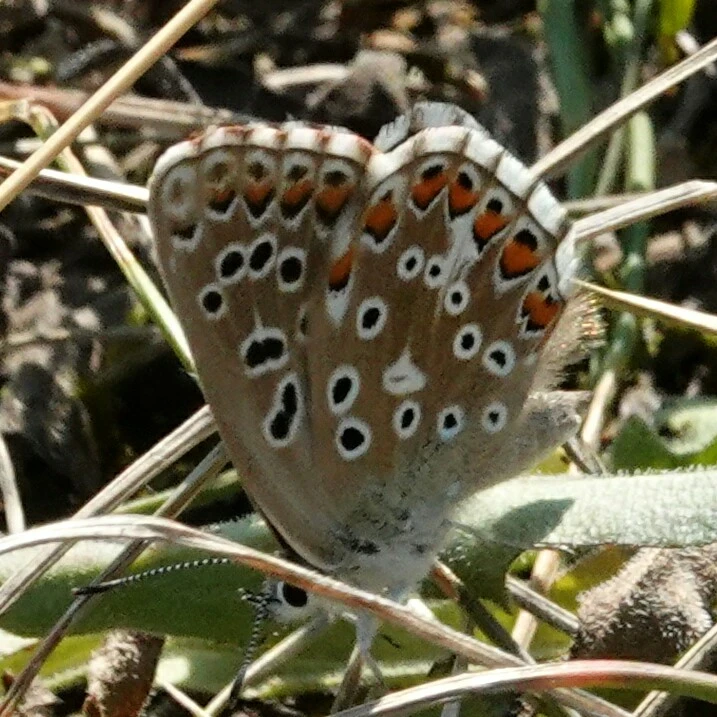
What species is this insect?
Lysandra bellargus
